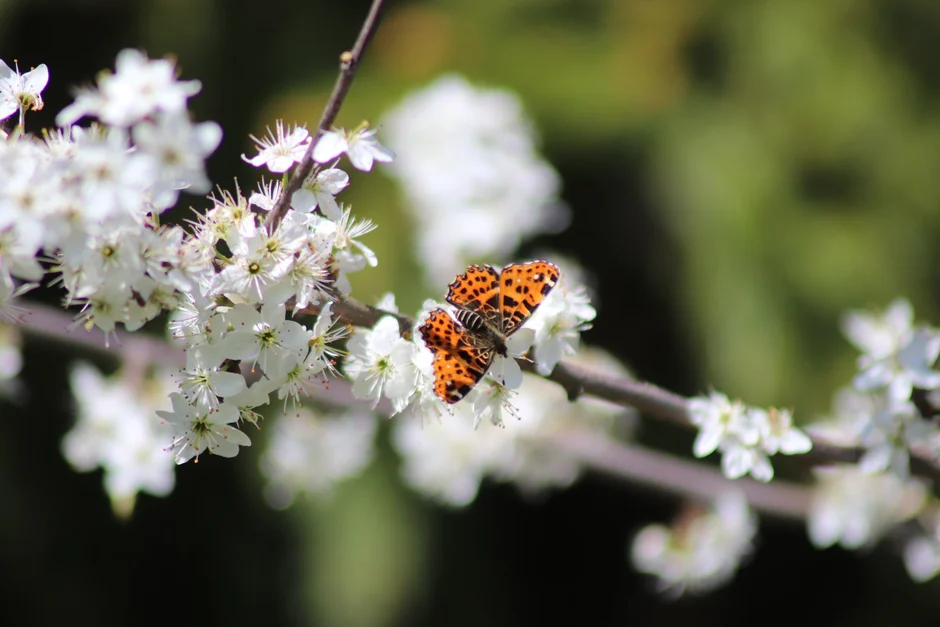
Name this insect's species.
Araschnia levana
